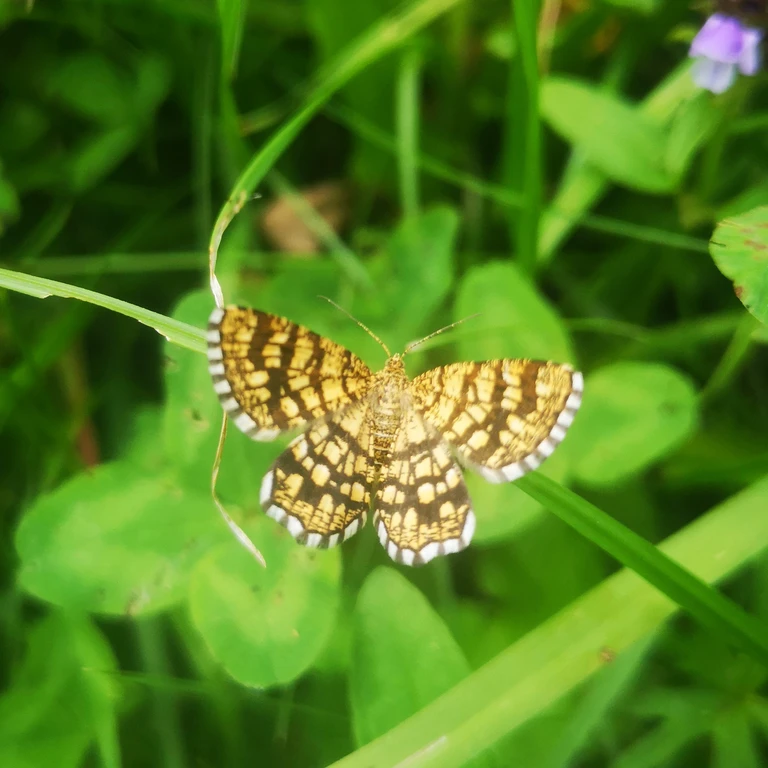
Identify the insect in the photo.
Chiasmia clathrata
